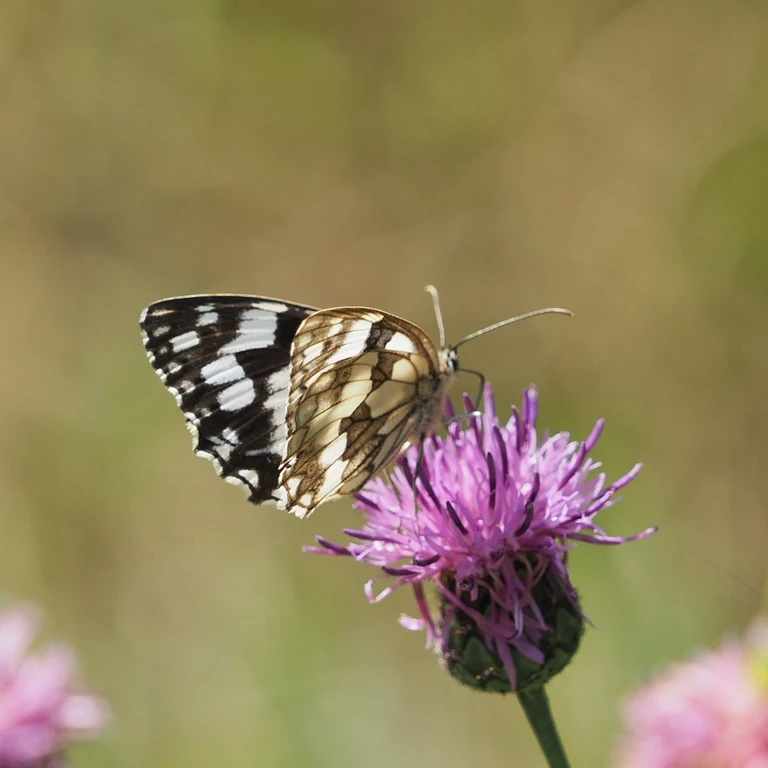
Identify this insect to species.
Melanargia galathea
